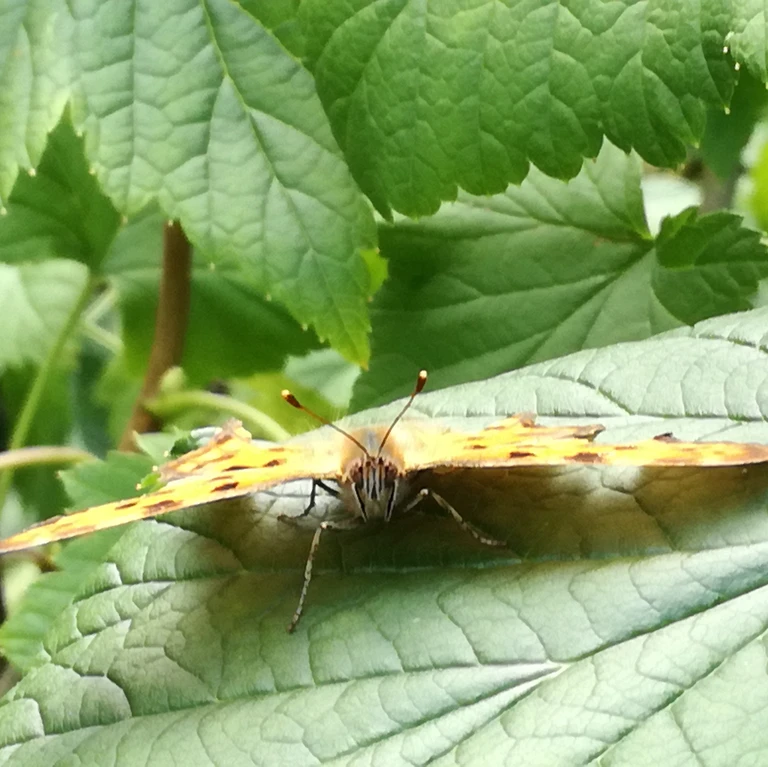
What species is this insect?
Polygonia c-album
